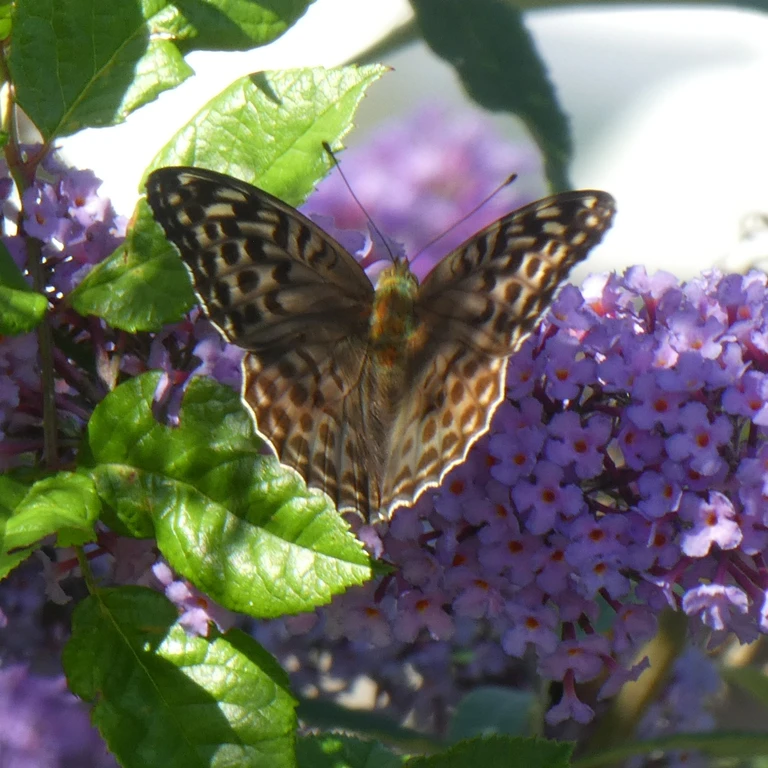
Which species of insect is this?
Argynnis paphia
